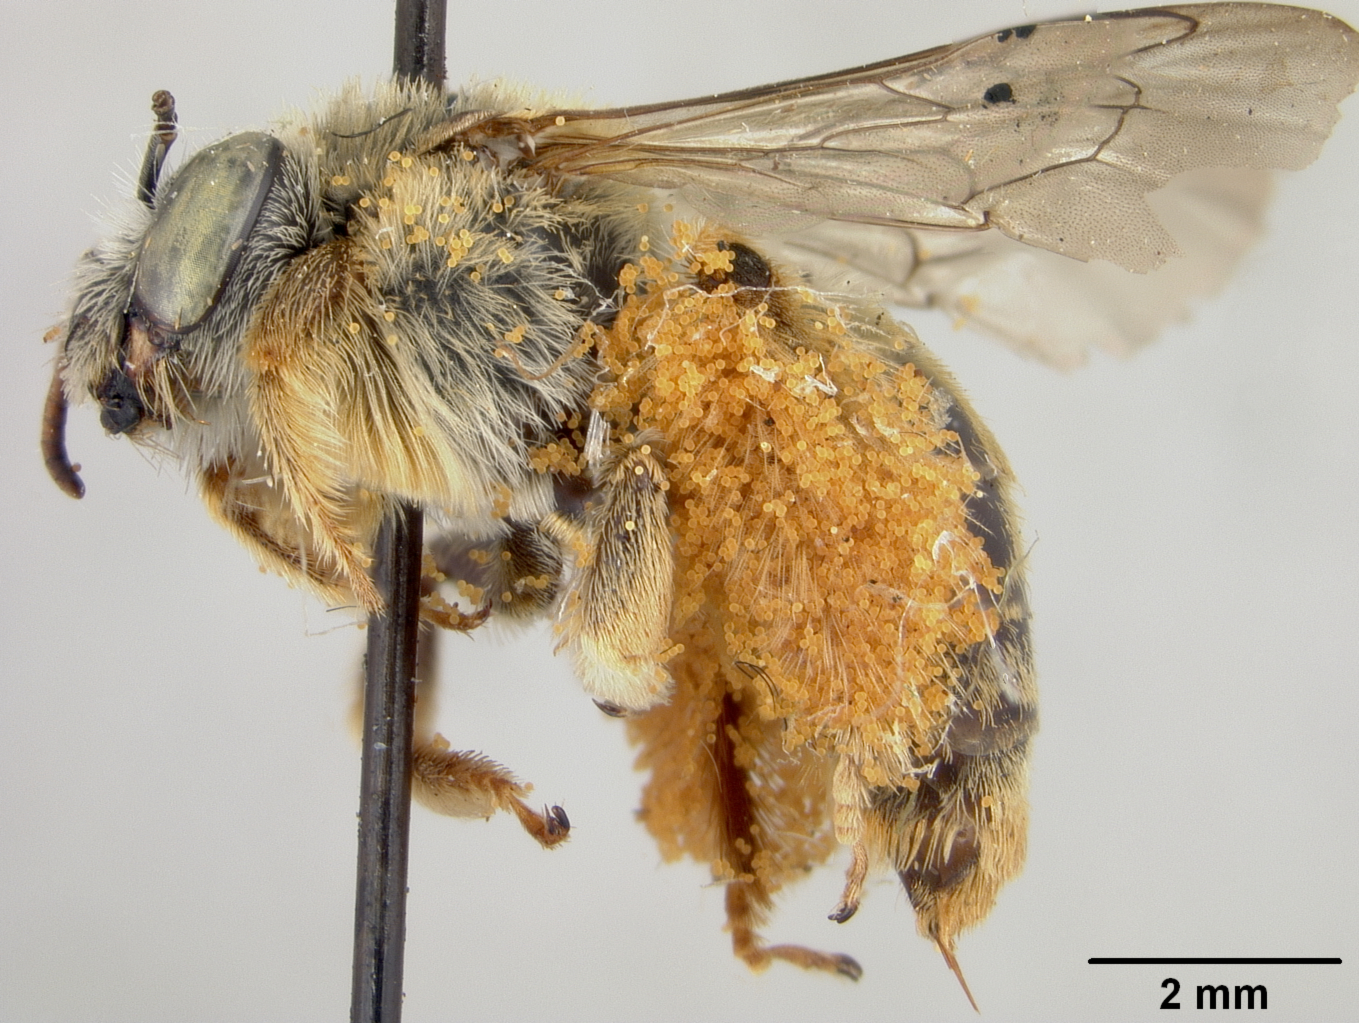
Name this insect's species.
Melissodes spilognathus
